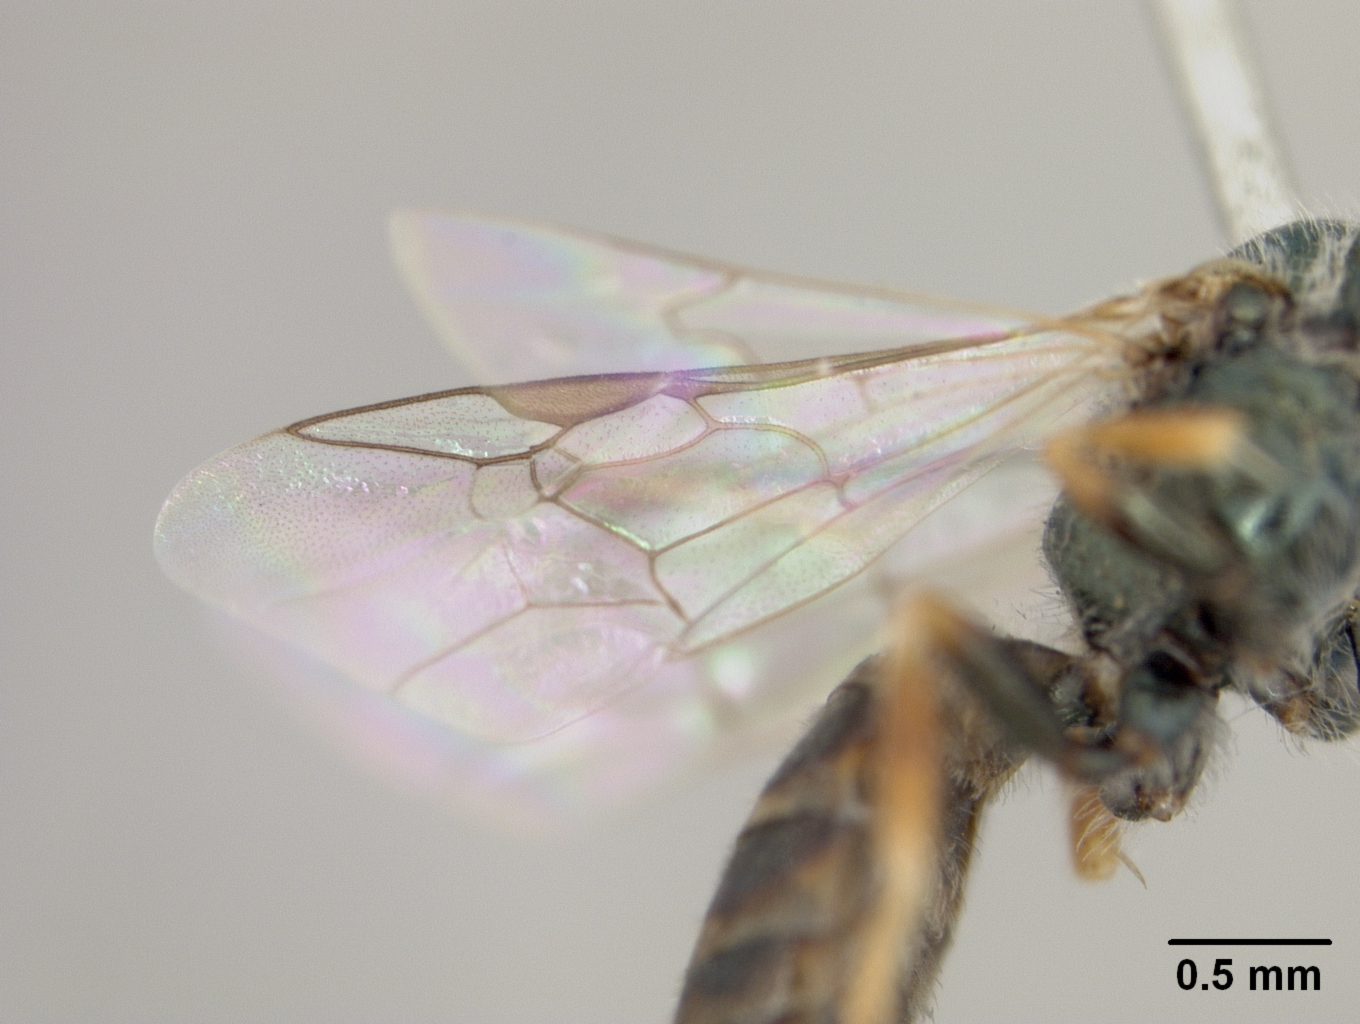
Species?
Halictus purnongensis
